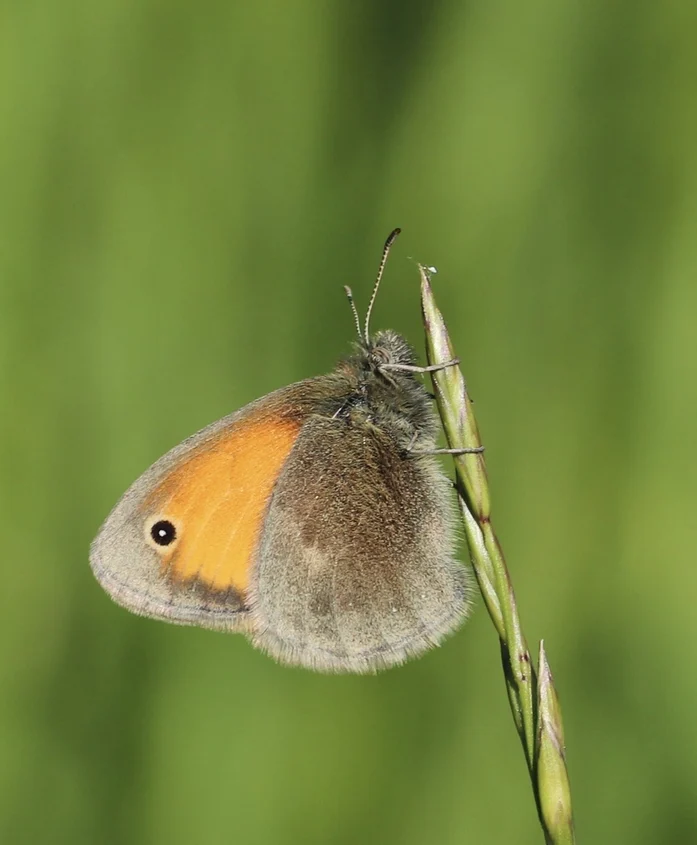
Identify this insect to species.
Coenonympha pamphilus
